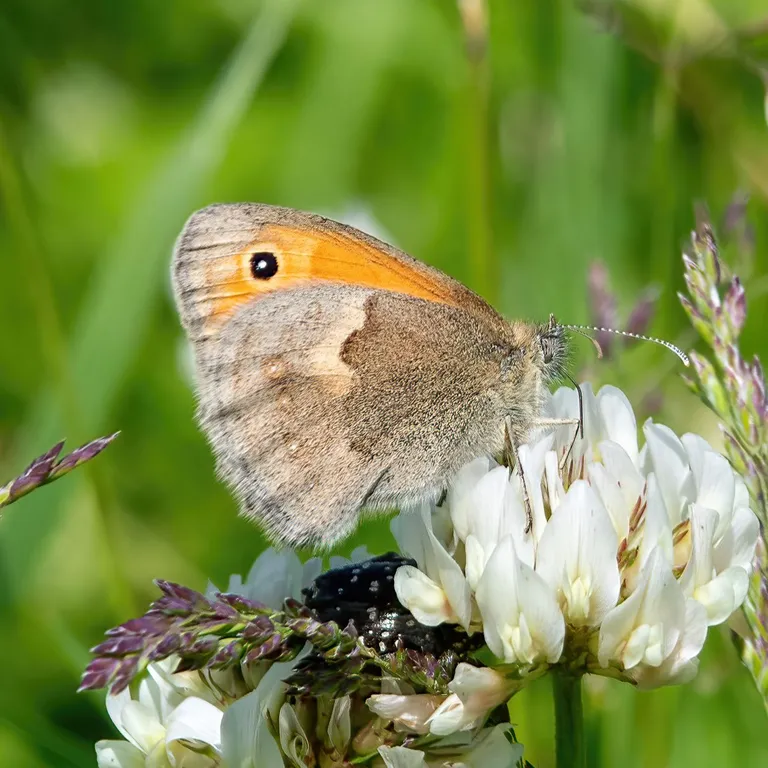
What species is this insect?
Coenonympha pamphilus
